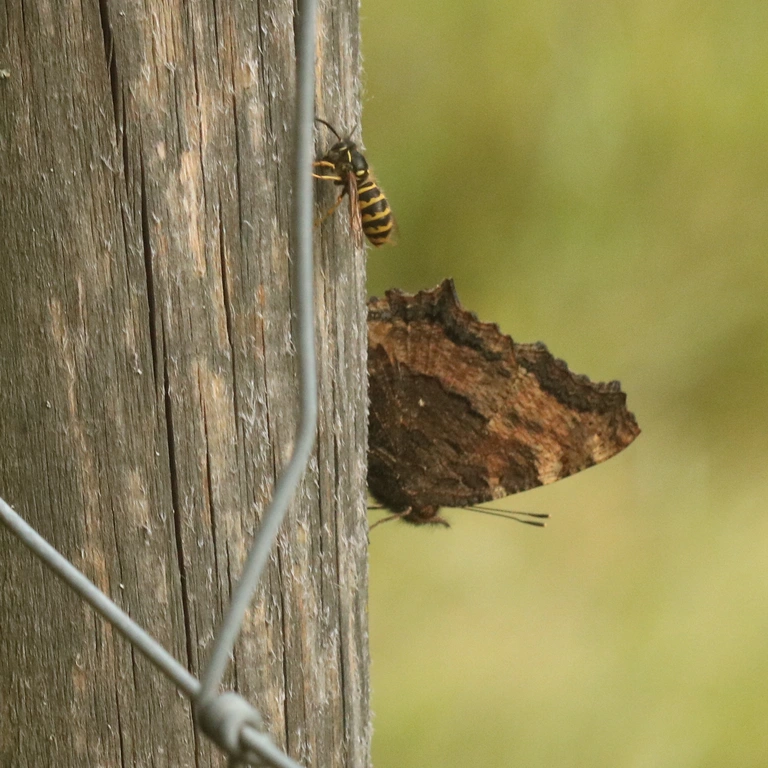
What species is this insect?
Aglais urticae
